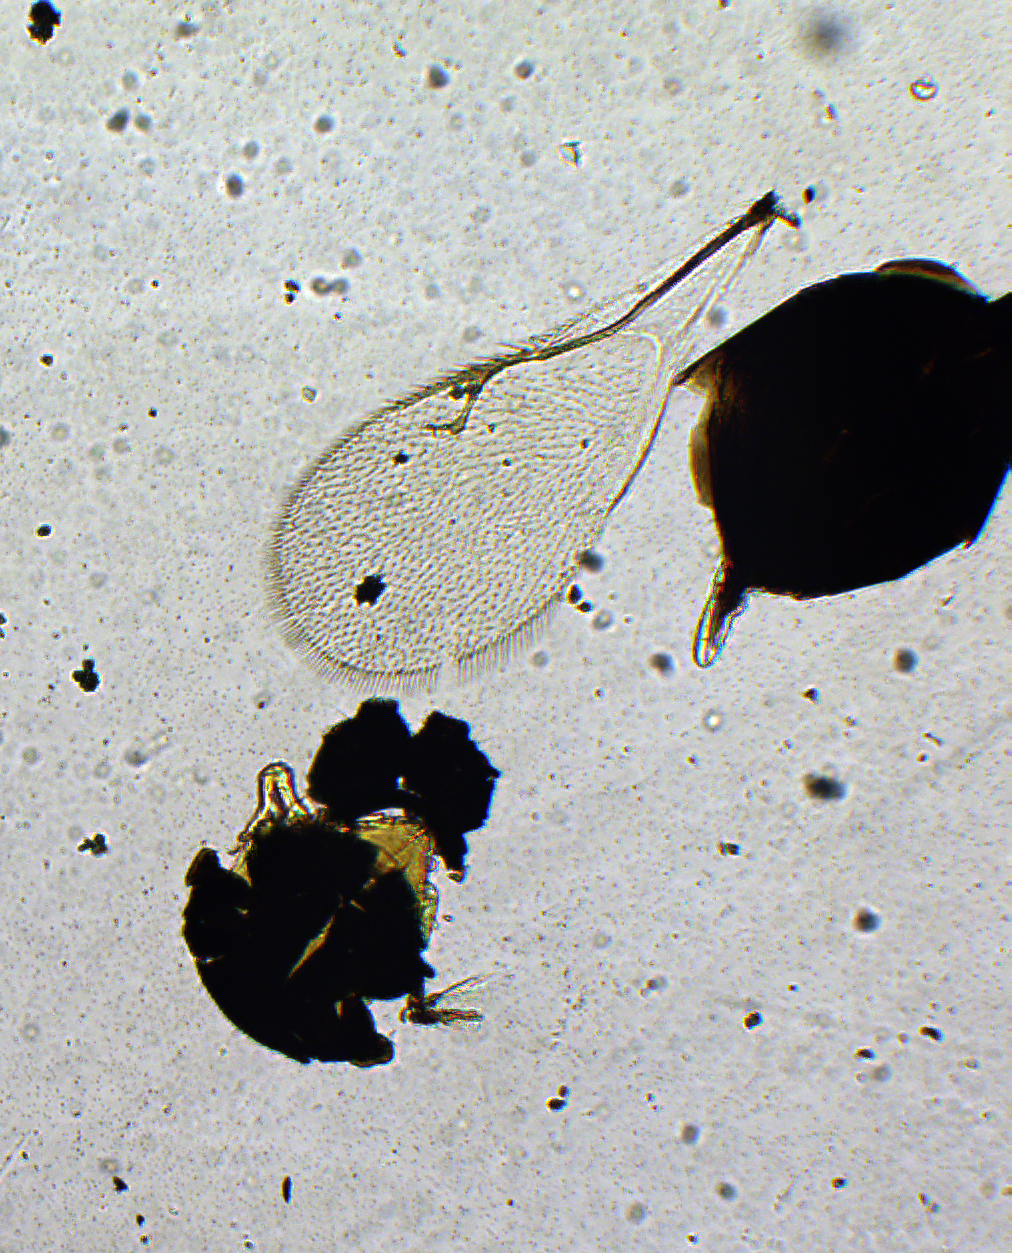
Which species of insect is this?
Pachyneuron uniarticulata
